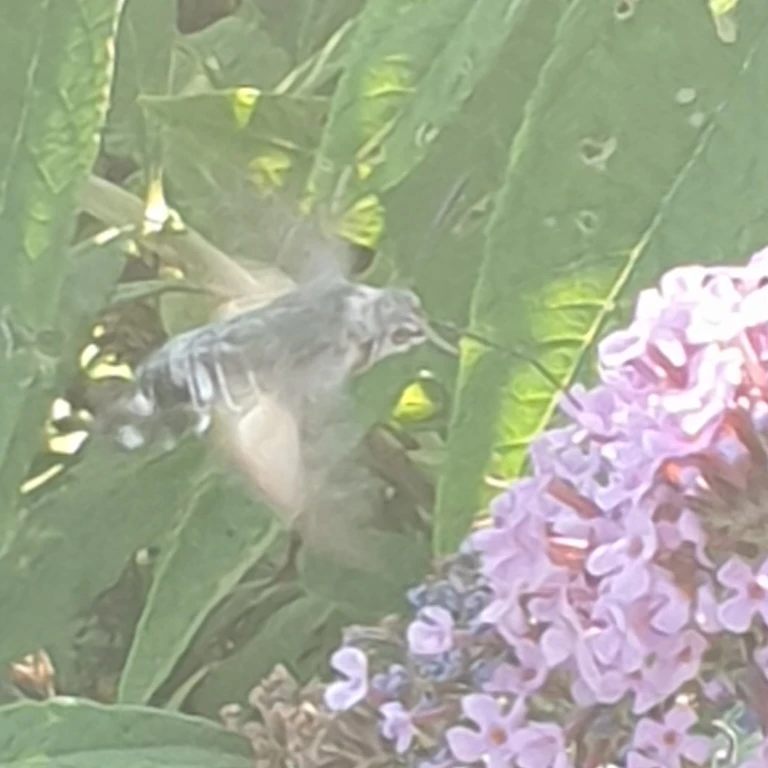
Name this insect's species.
Macroglossum stellatarum
